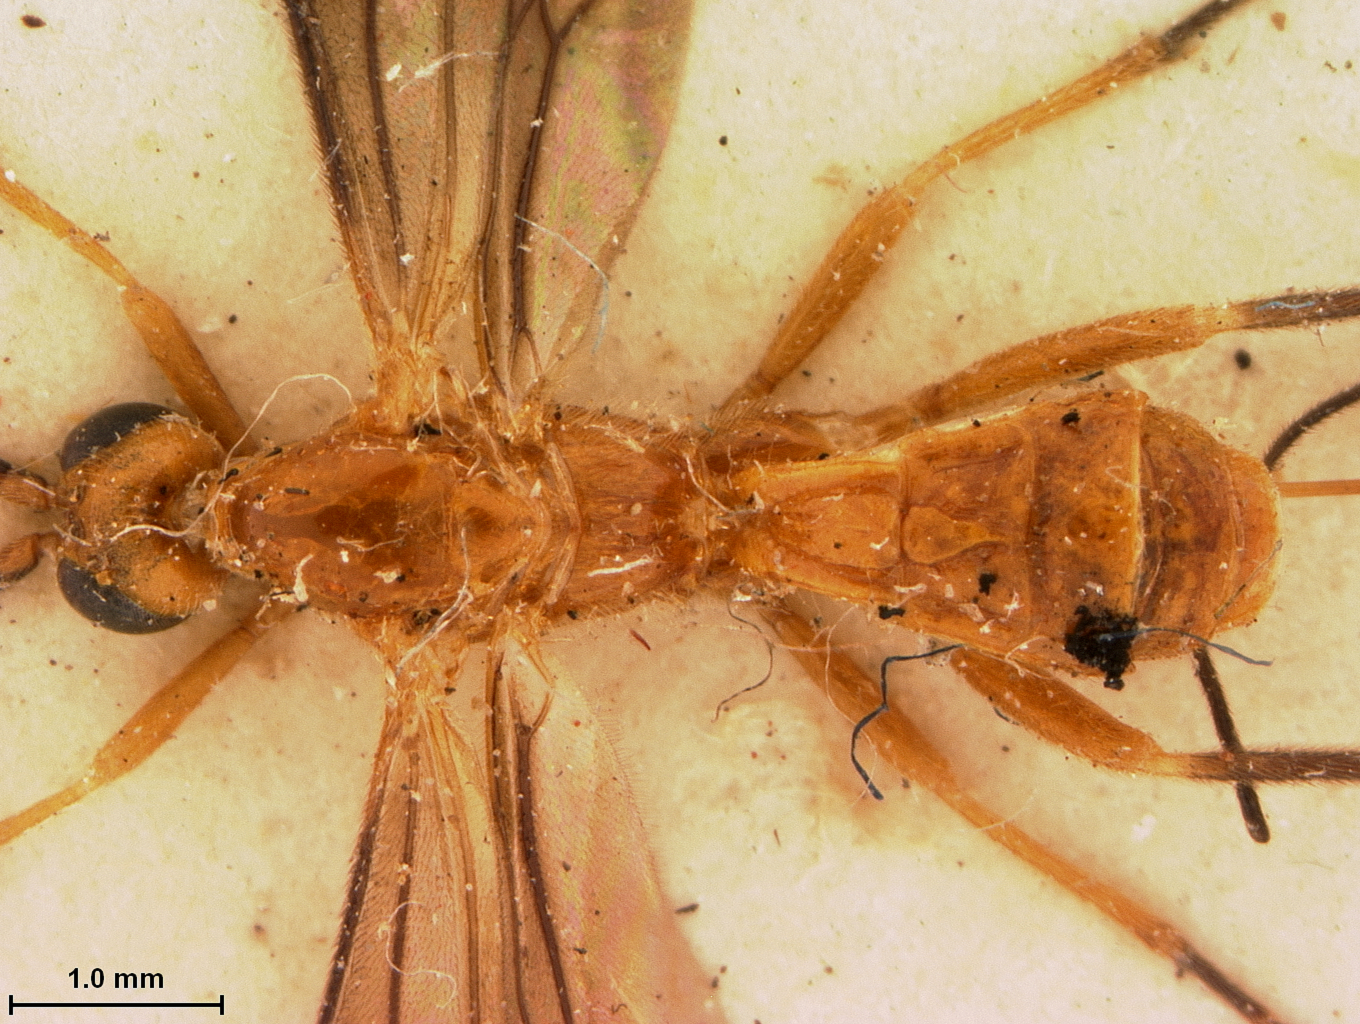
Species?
Melanobracon tibialis
